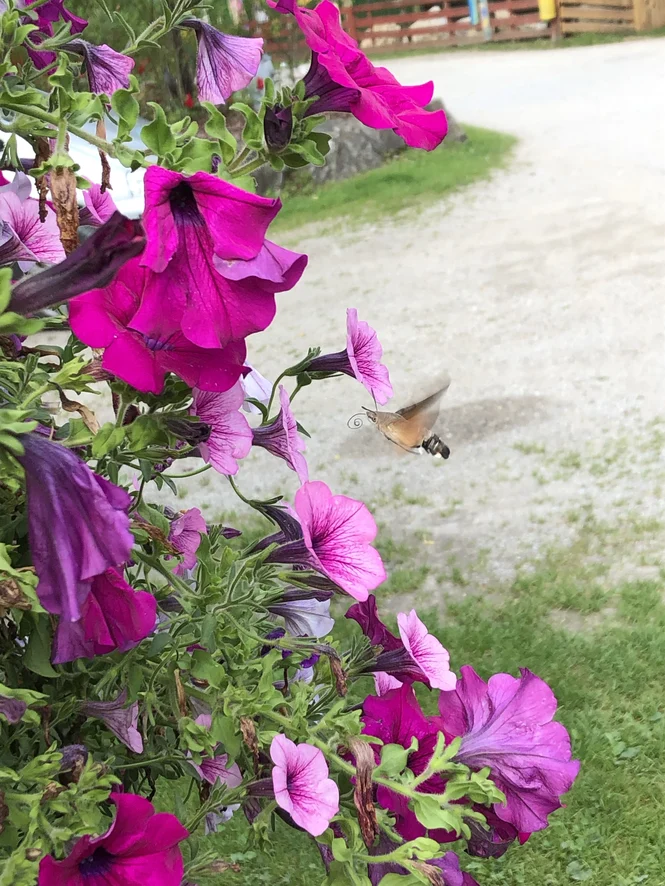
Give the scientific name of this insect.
Macroglossum stellatarum
